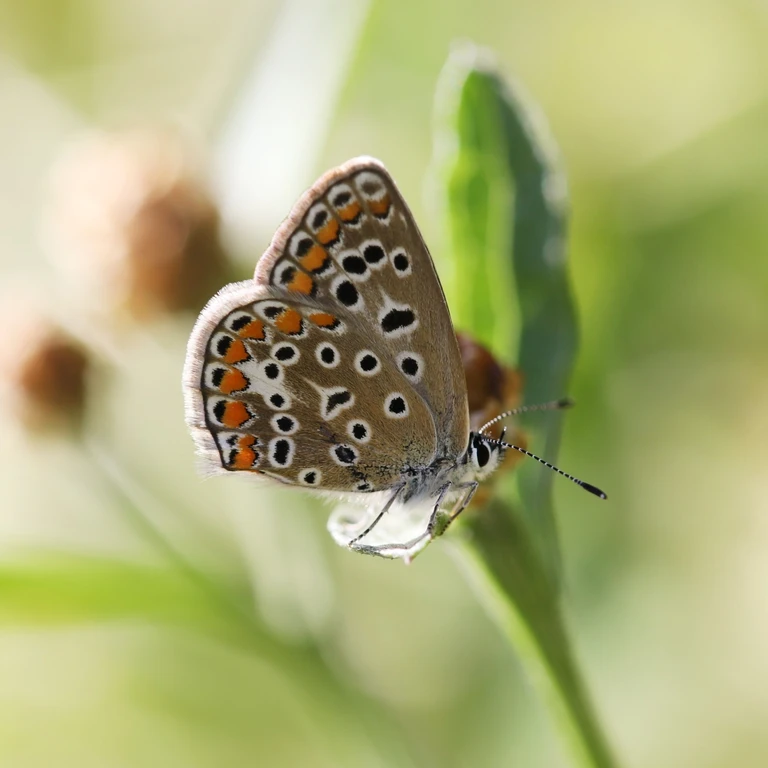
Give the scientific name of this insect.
Polyommatus icarus
